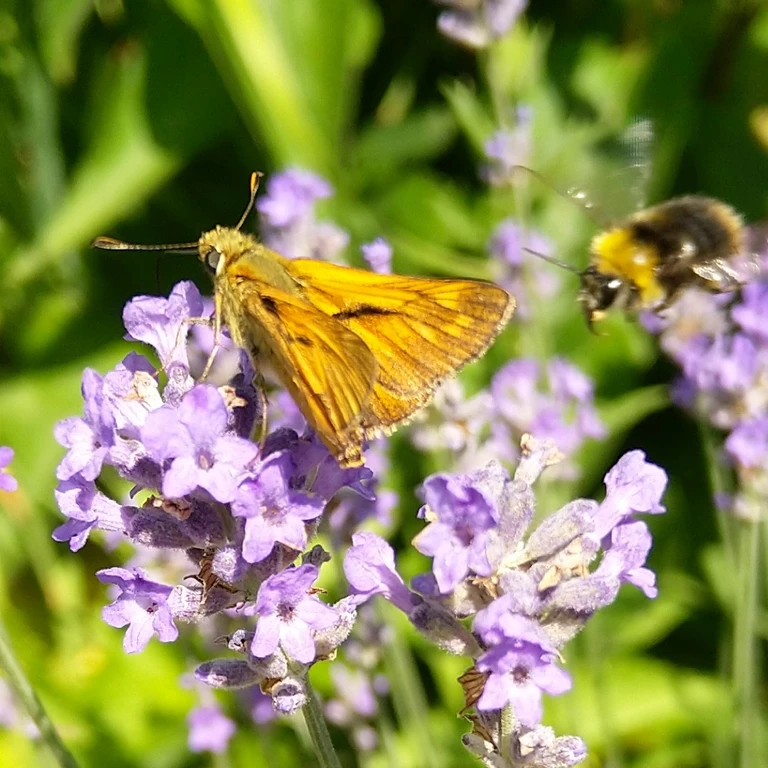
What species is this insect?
Ochlodes sylvanus (also Ochlodes venata)
